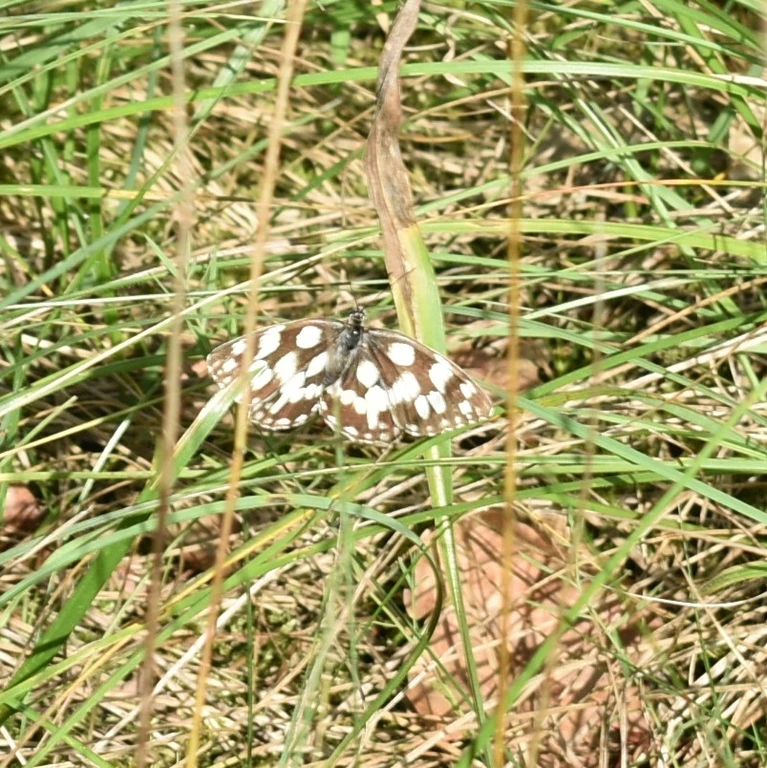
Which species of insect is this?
Melanargia galathea
